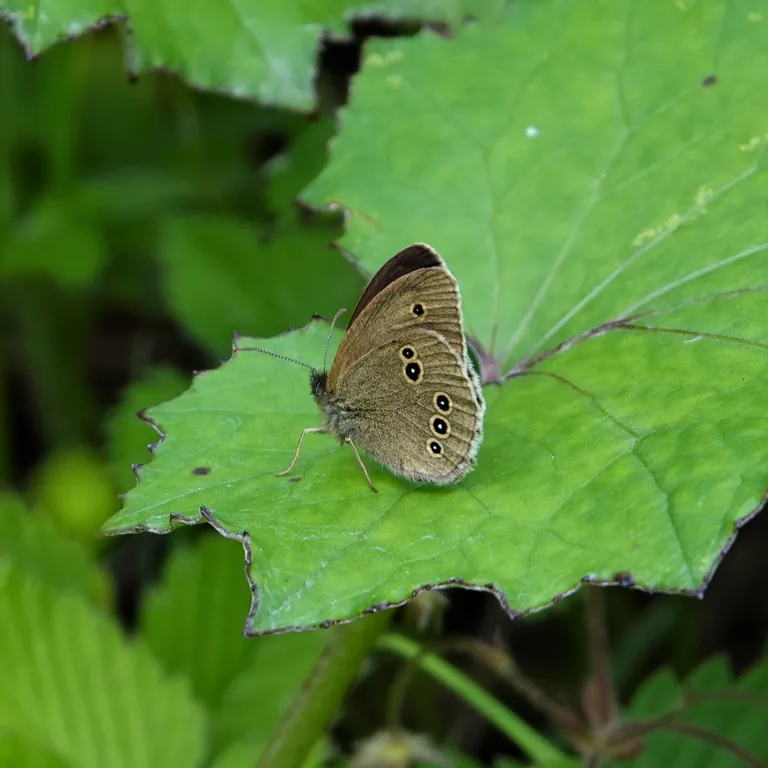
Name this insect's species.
Aphantopus hyperantus
